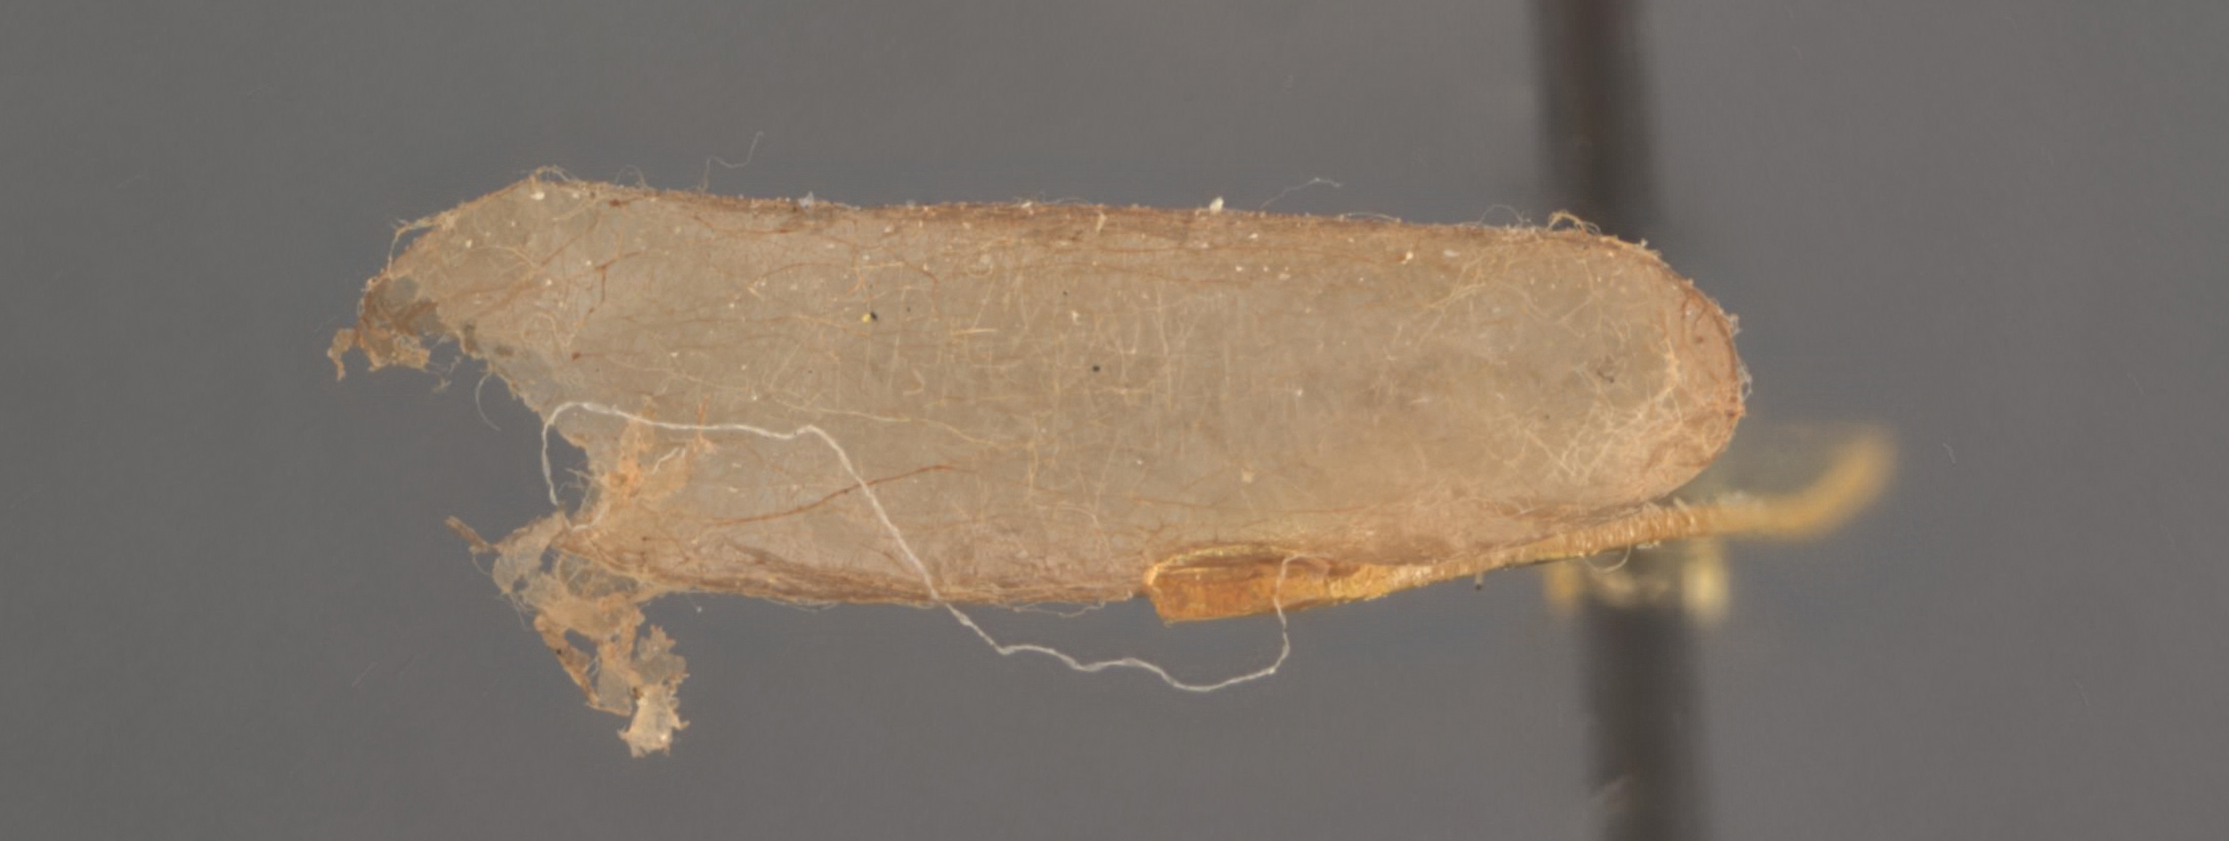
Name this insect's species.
Lissonota recurvariae
